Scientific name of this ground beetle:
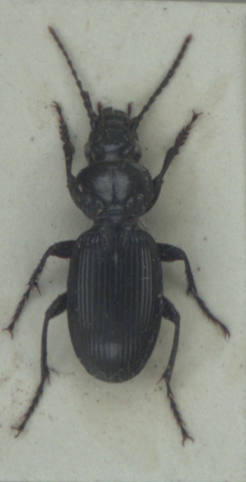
Pterostichus madidus
